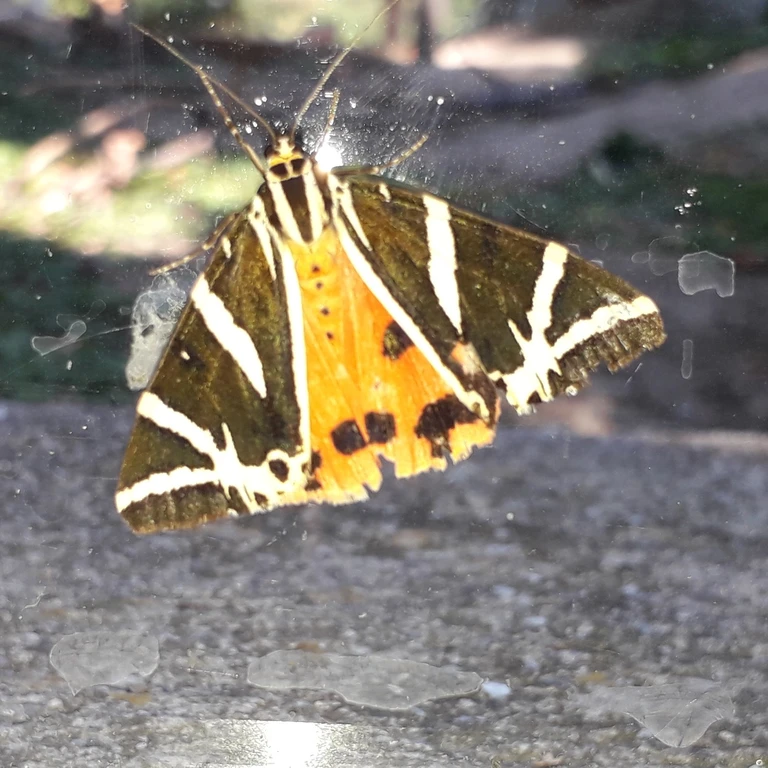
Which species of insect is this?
Euplagia quadripunctaria
